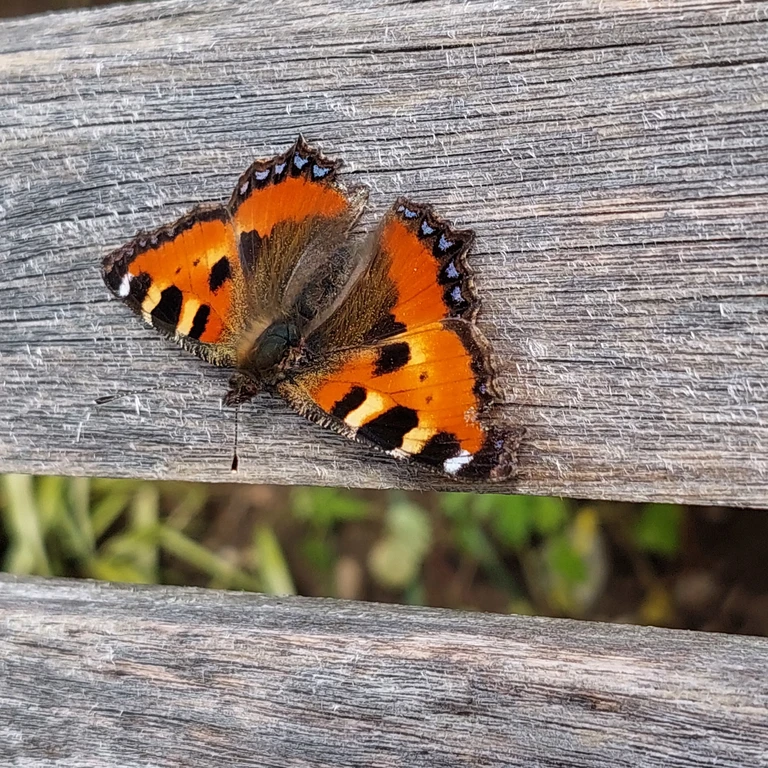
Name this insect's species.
Aglais urticae
